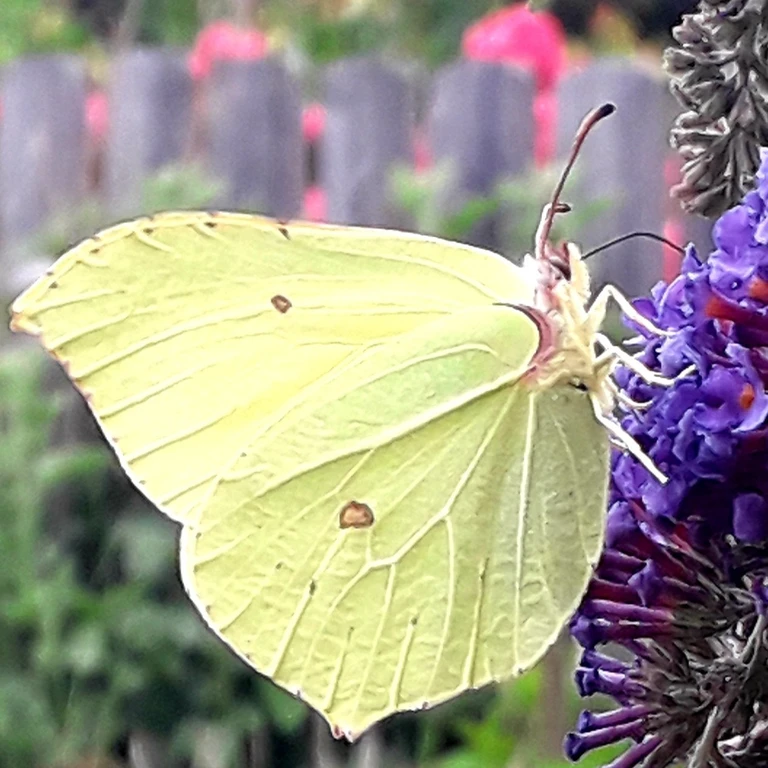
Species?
Gonepteryx rhamni
